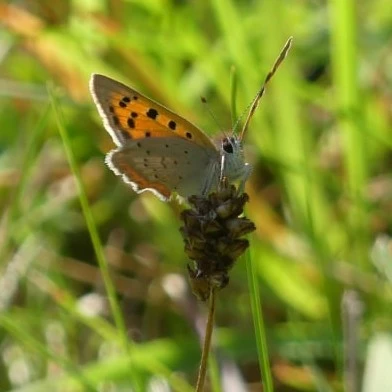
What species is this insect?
Lycaena phlaeas
